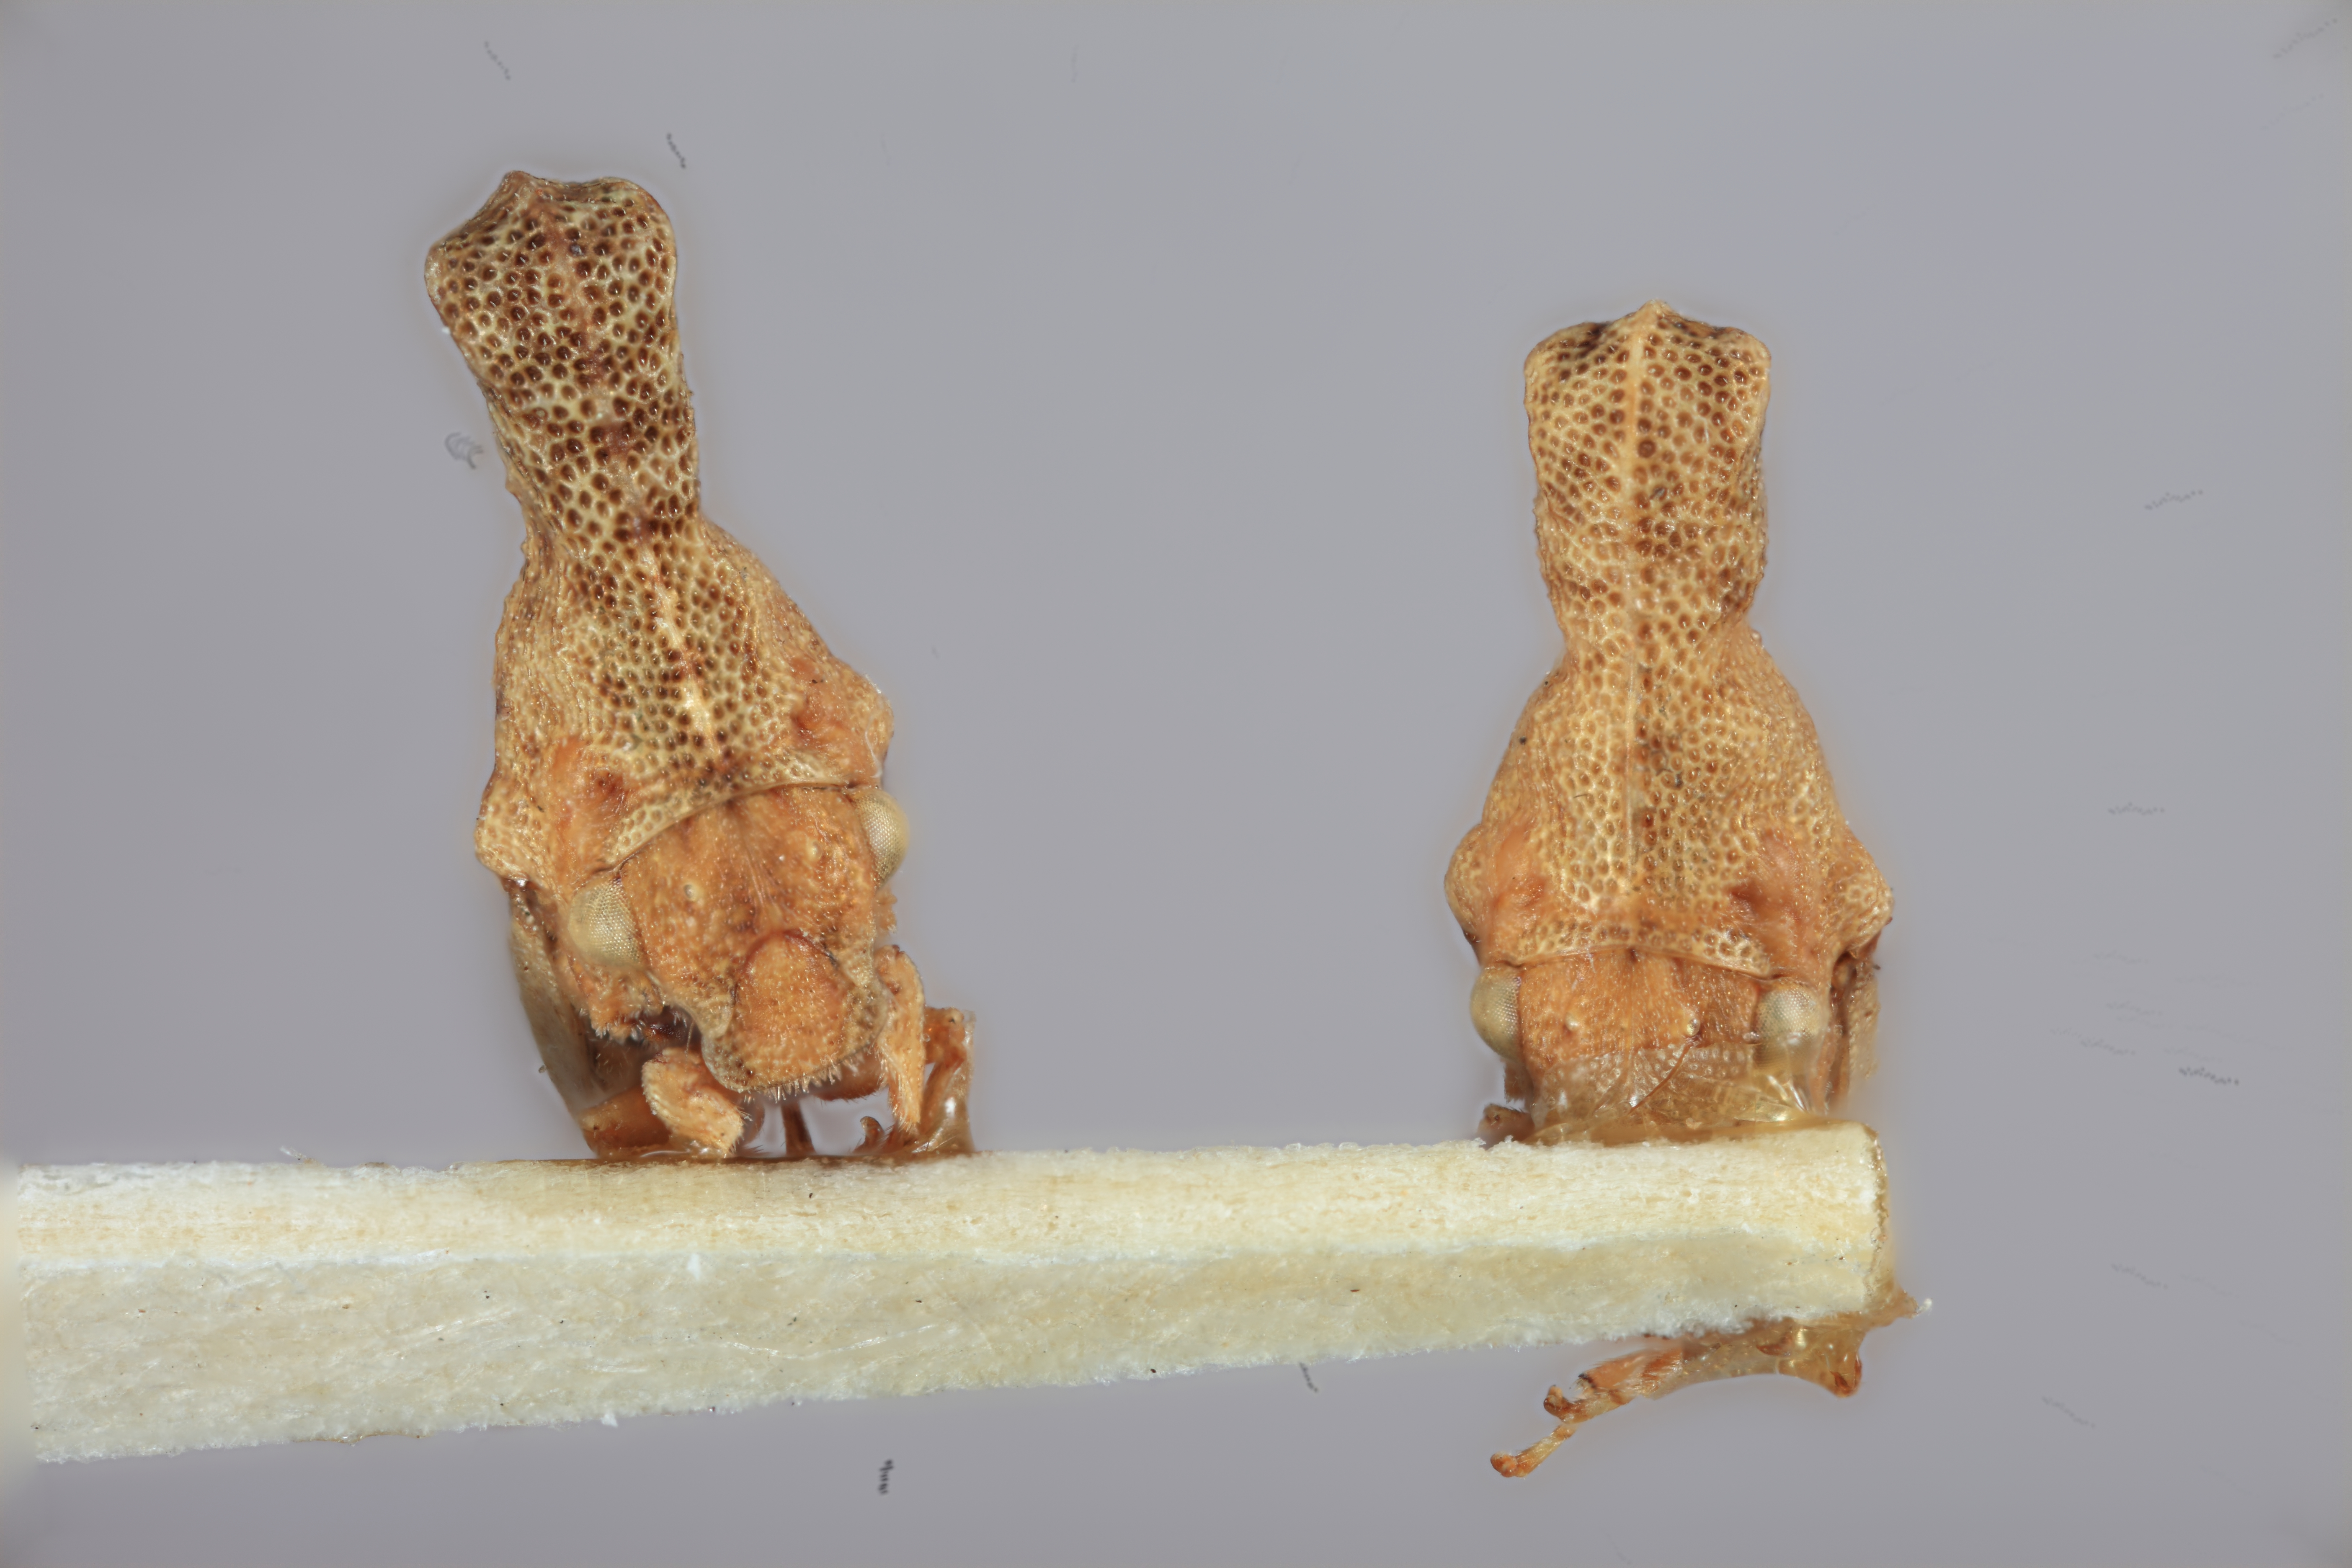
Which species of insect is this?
Hypsoprora nogolata
